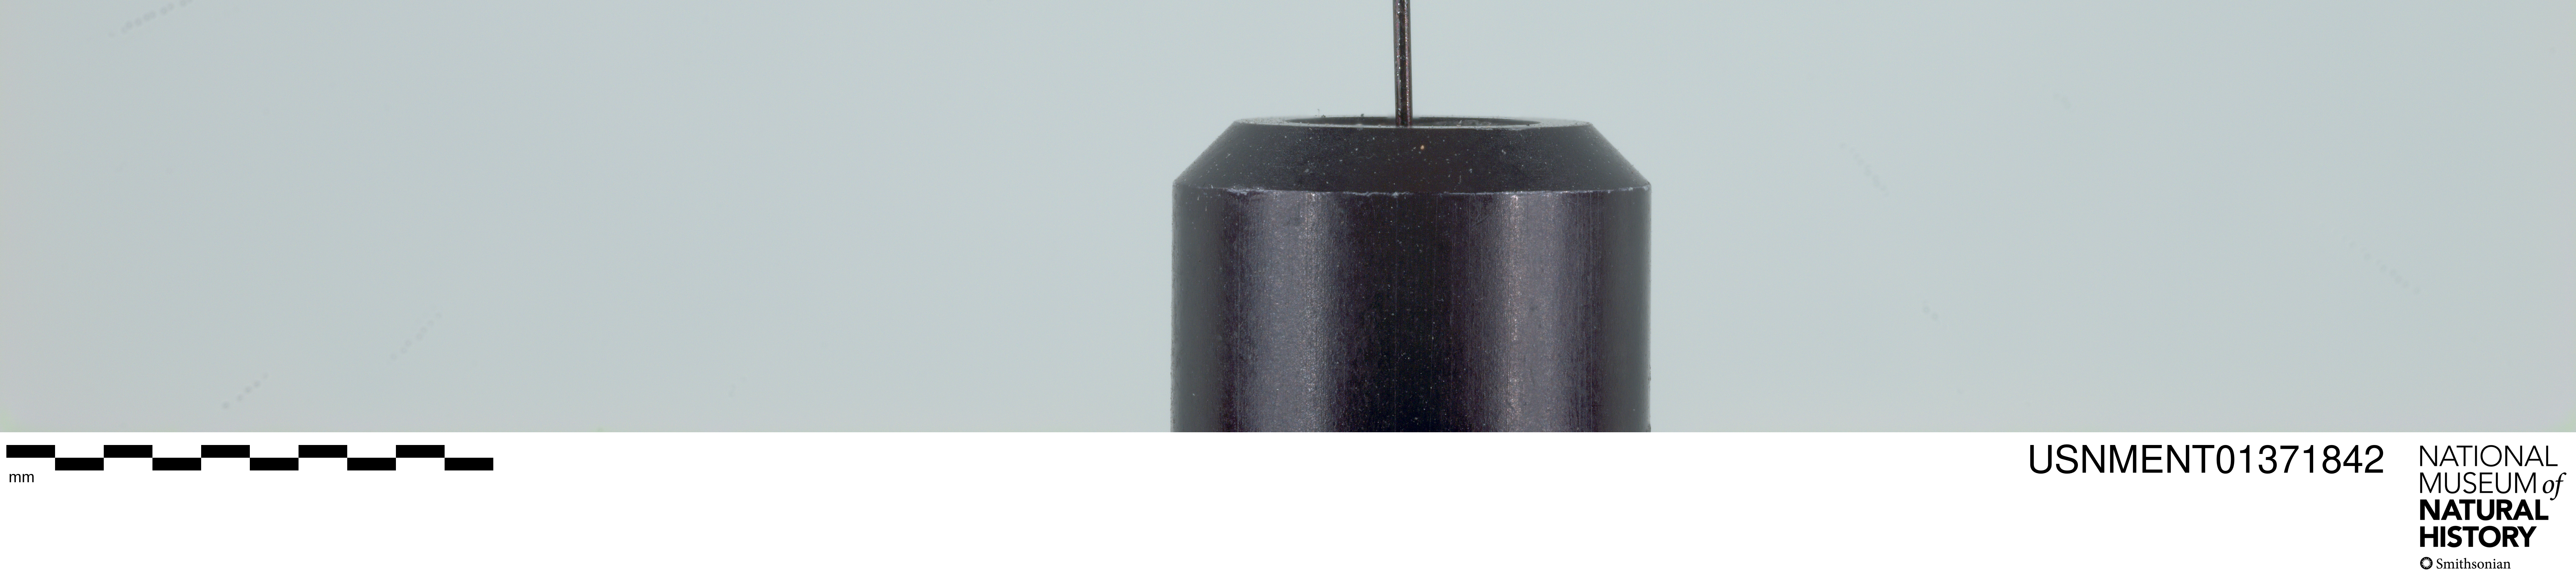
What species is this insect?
Trichophthalma subaurata
